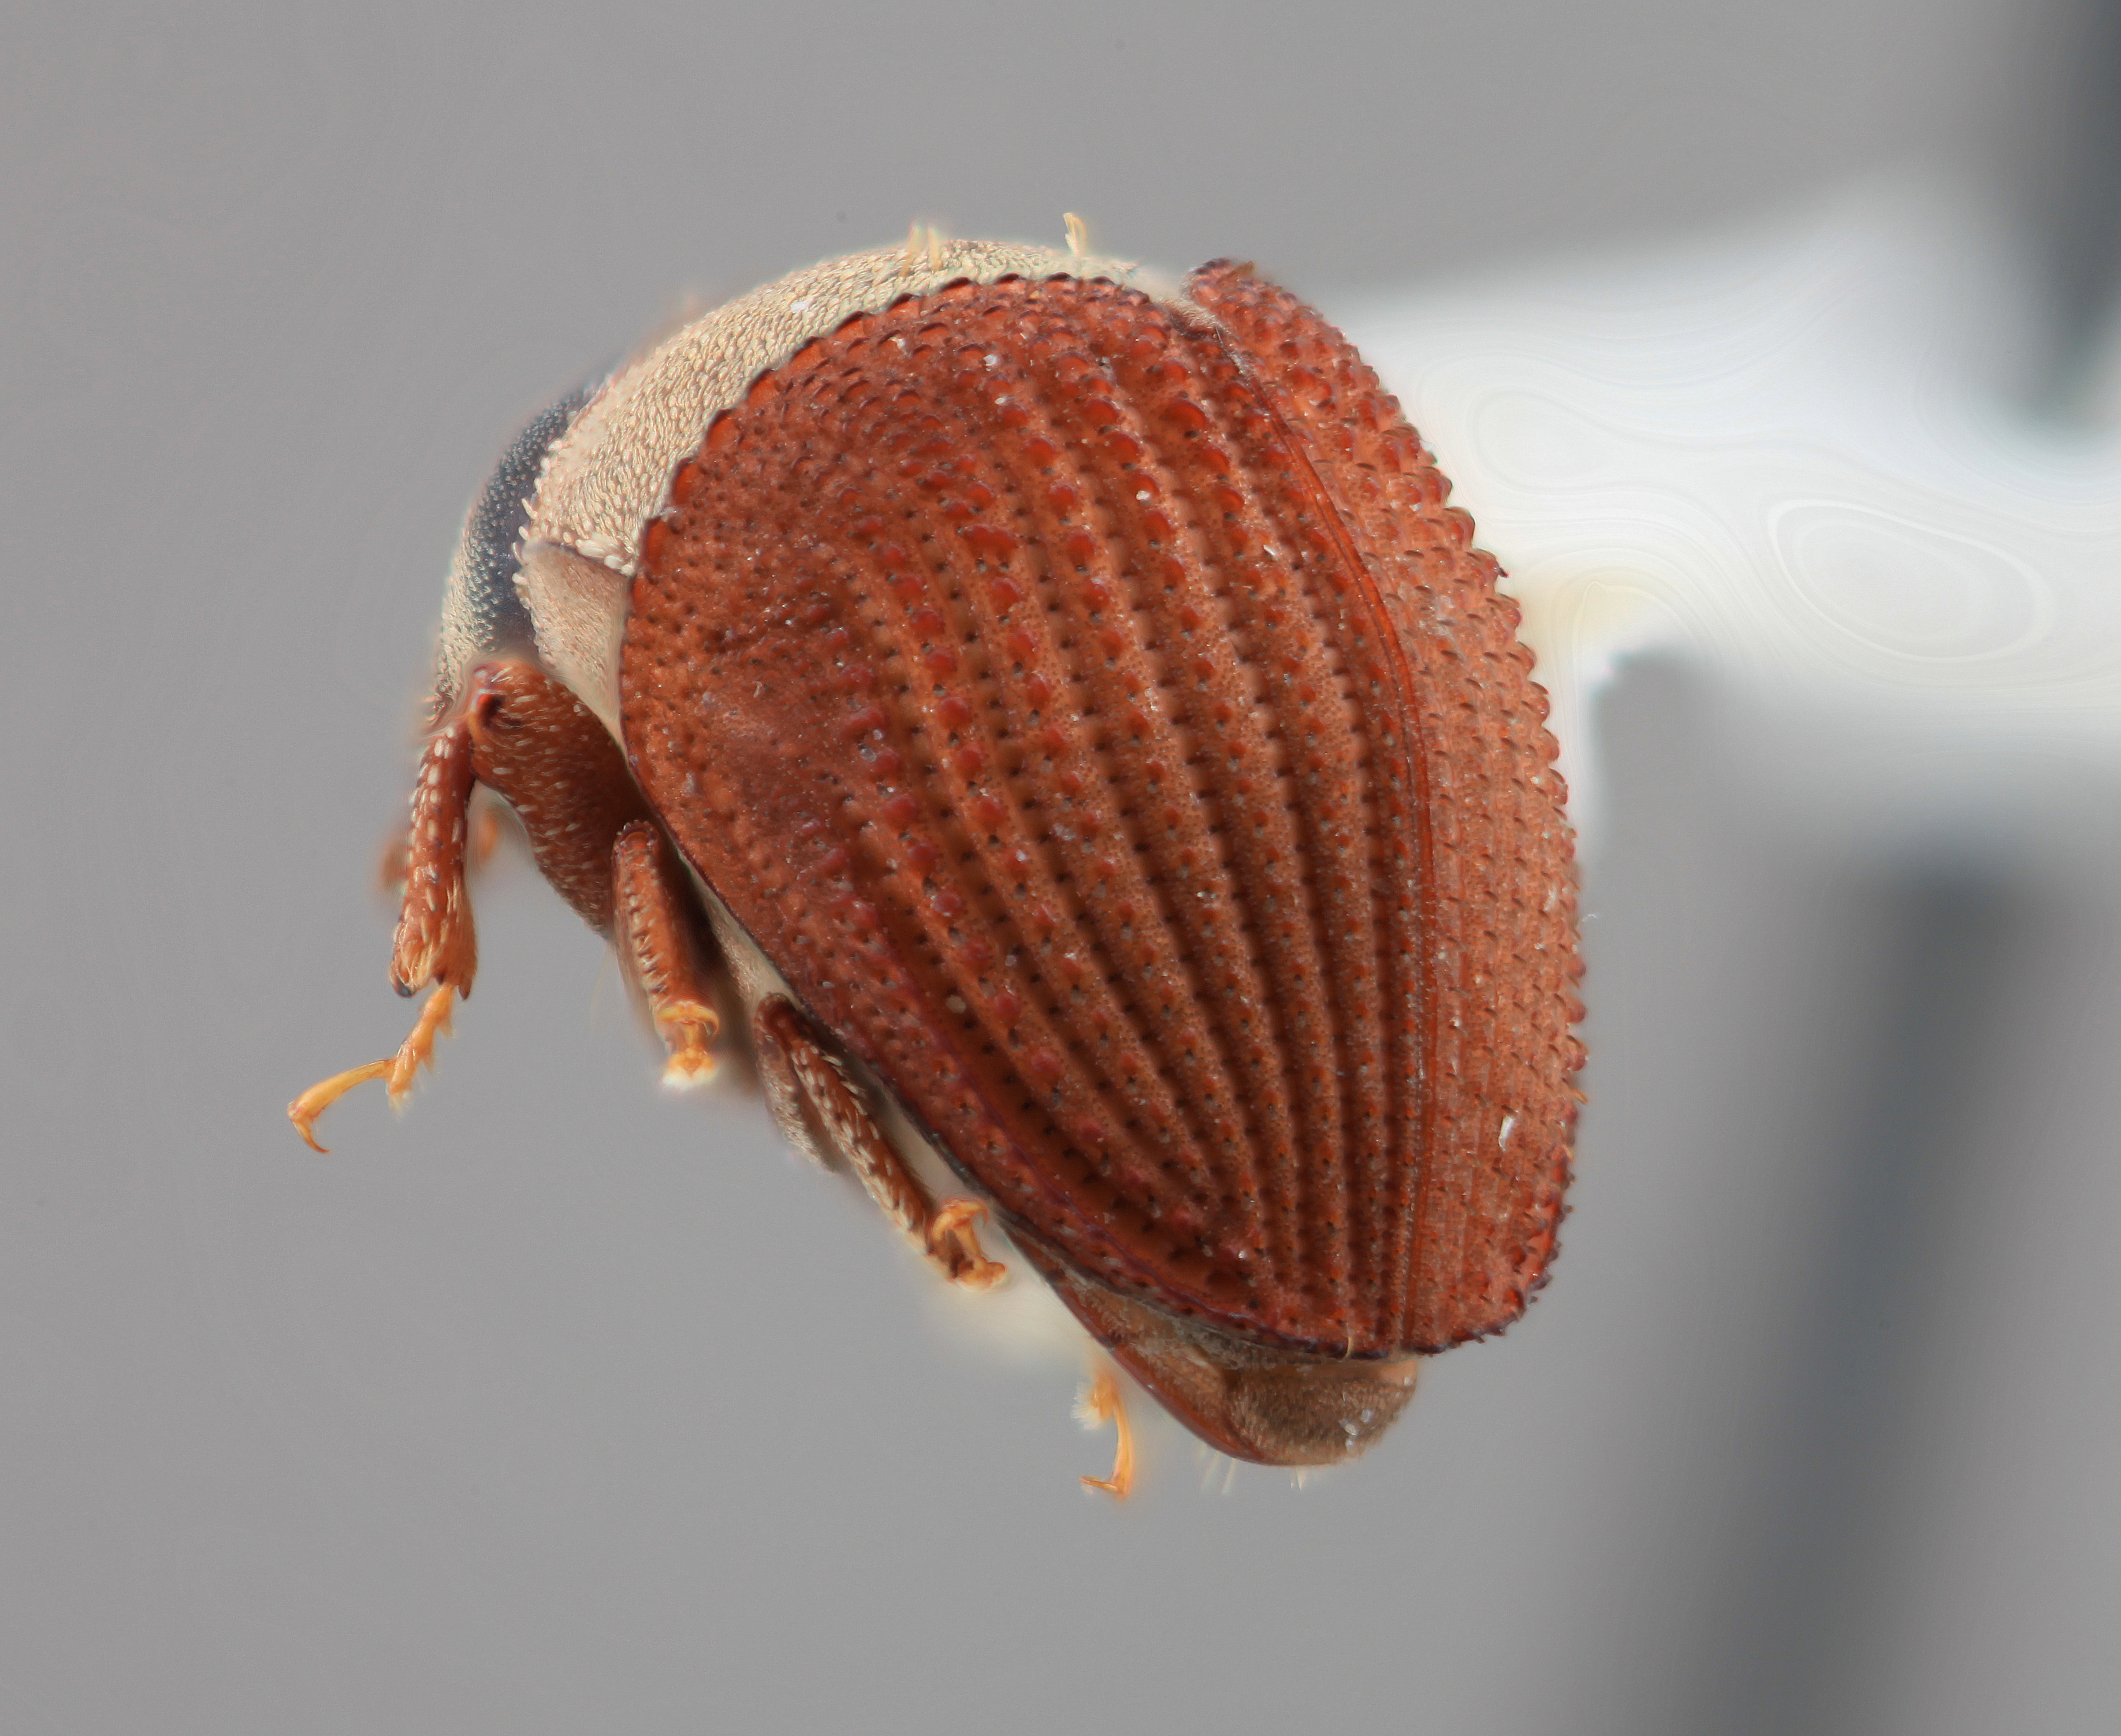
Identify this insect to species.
Sphaerotrypes cristatus
